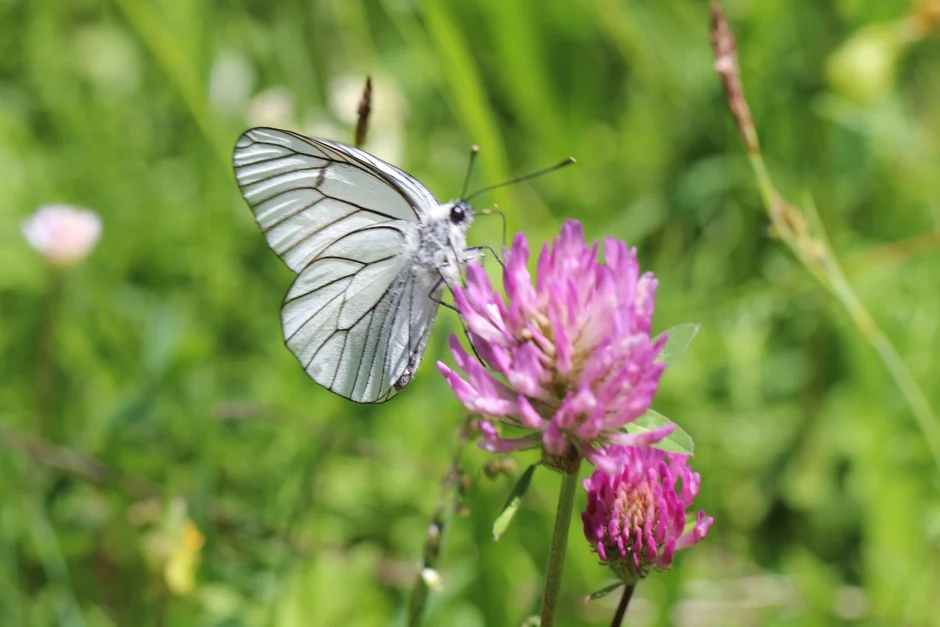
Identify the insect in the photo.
Aporia crataegi
